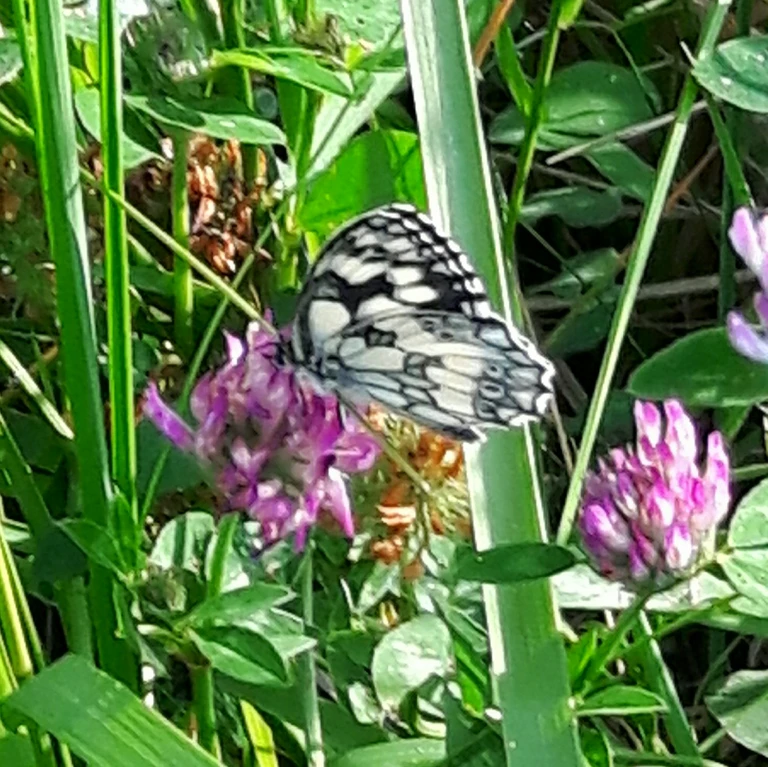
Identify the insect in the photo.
Melanargia galathea
